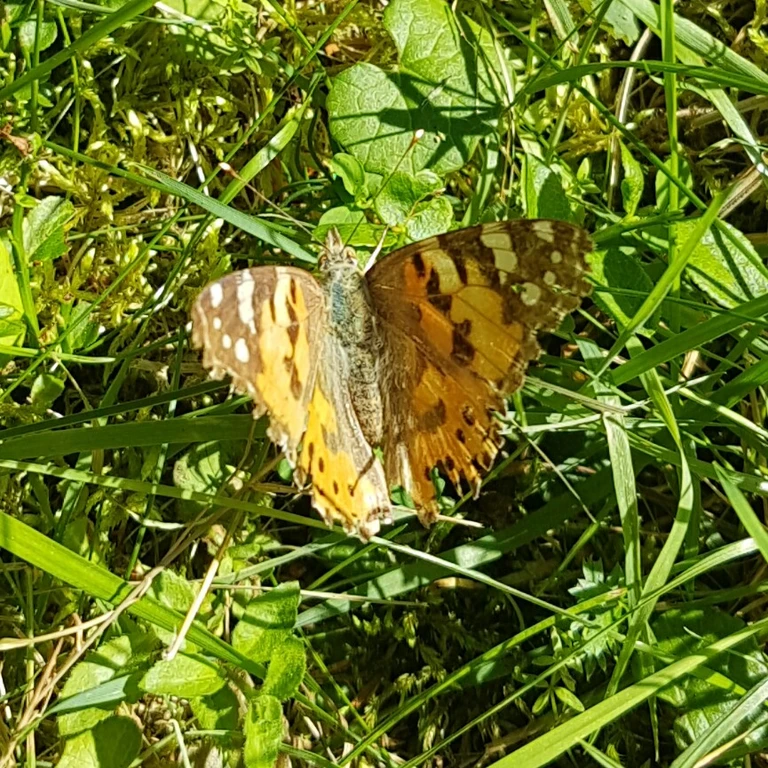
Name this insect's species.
Vanessa cardui
